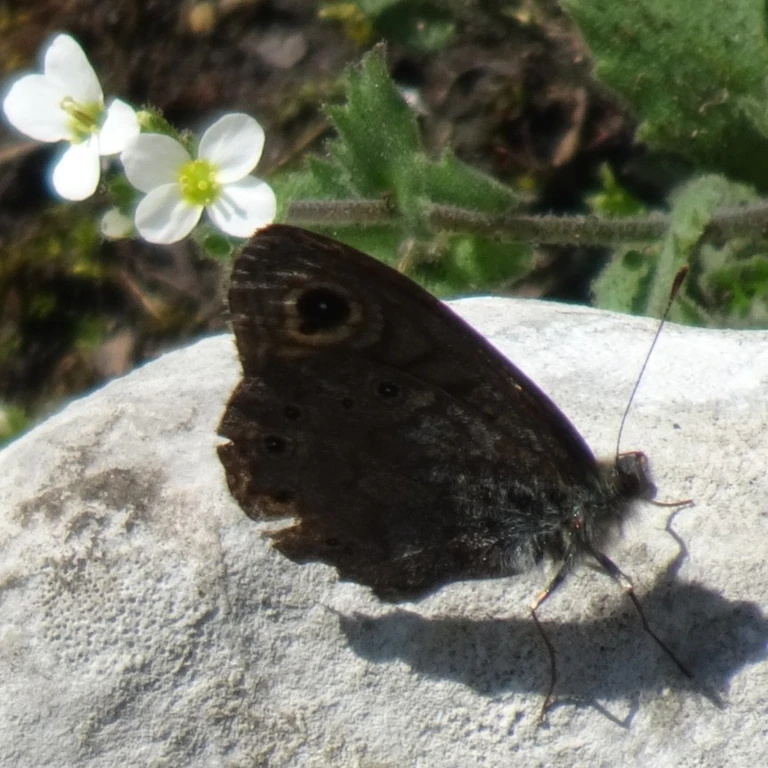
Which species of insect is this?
Maniola jurtina
